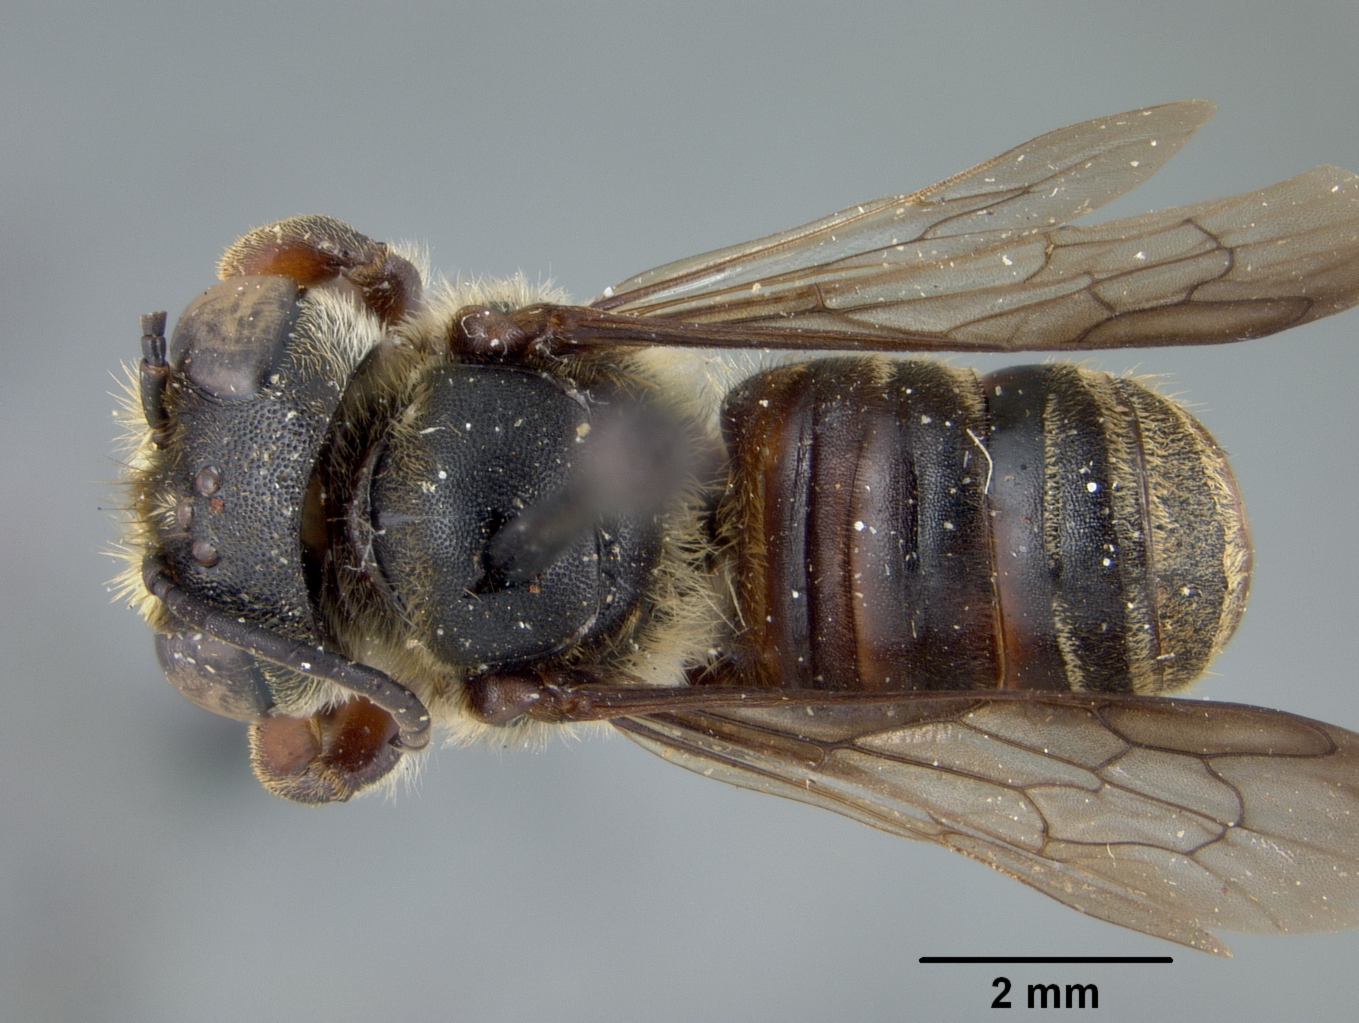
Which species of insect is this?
Megachile tricosa
